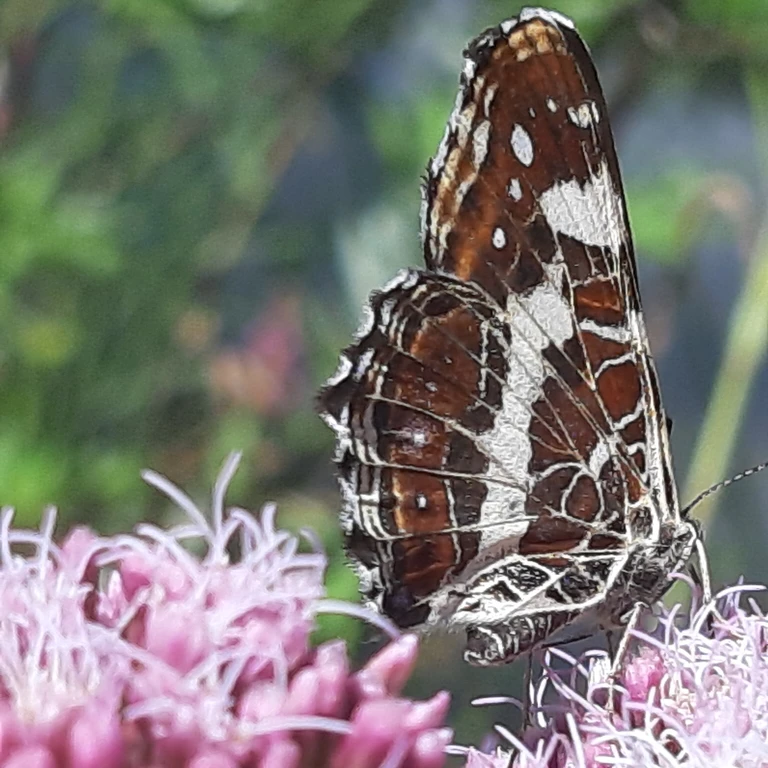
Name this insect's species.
Araschnia levana
